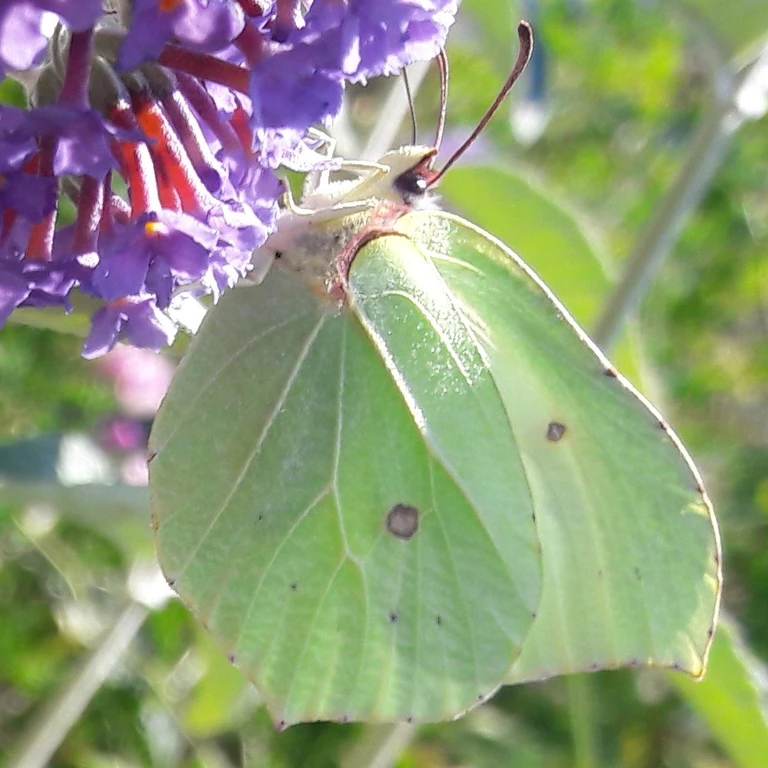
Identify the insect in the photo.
Gonepteryx rhamni
